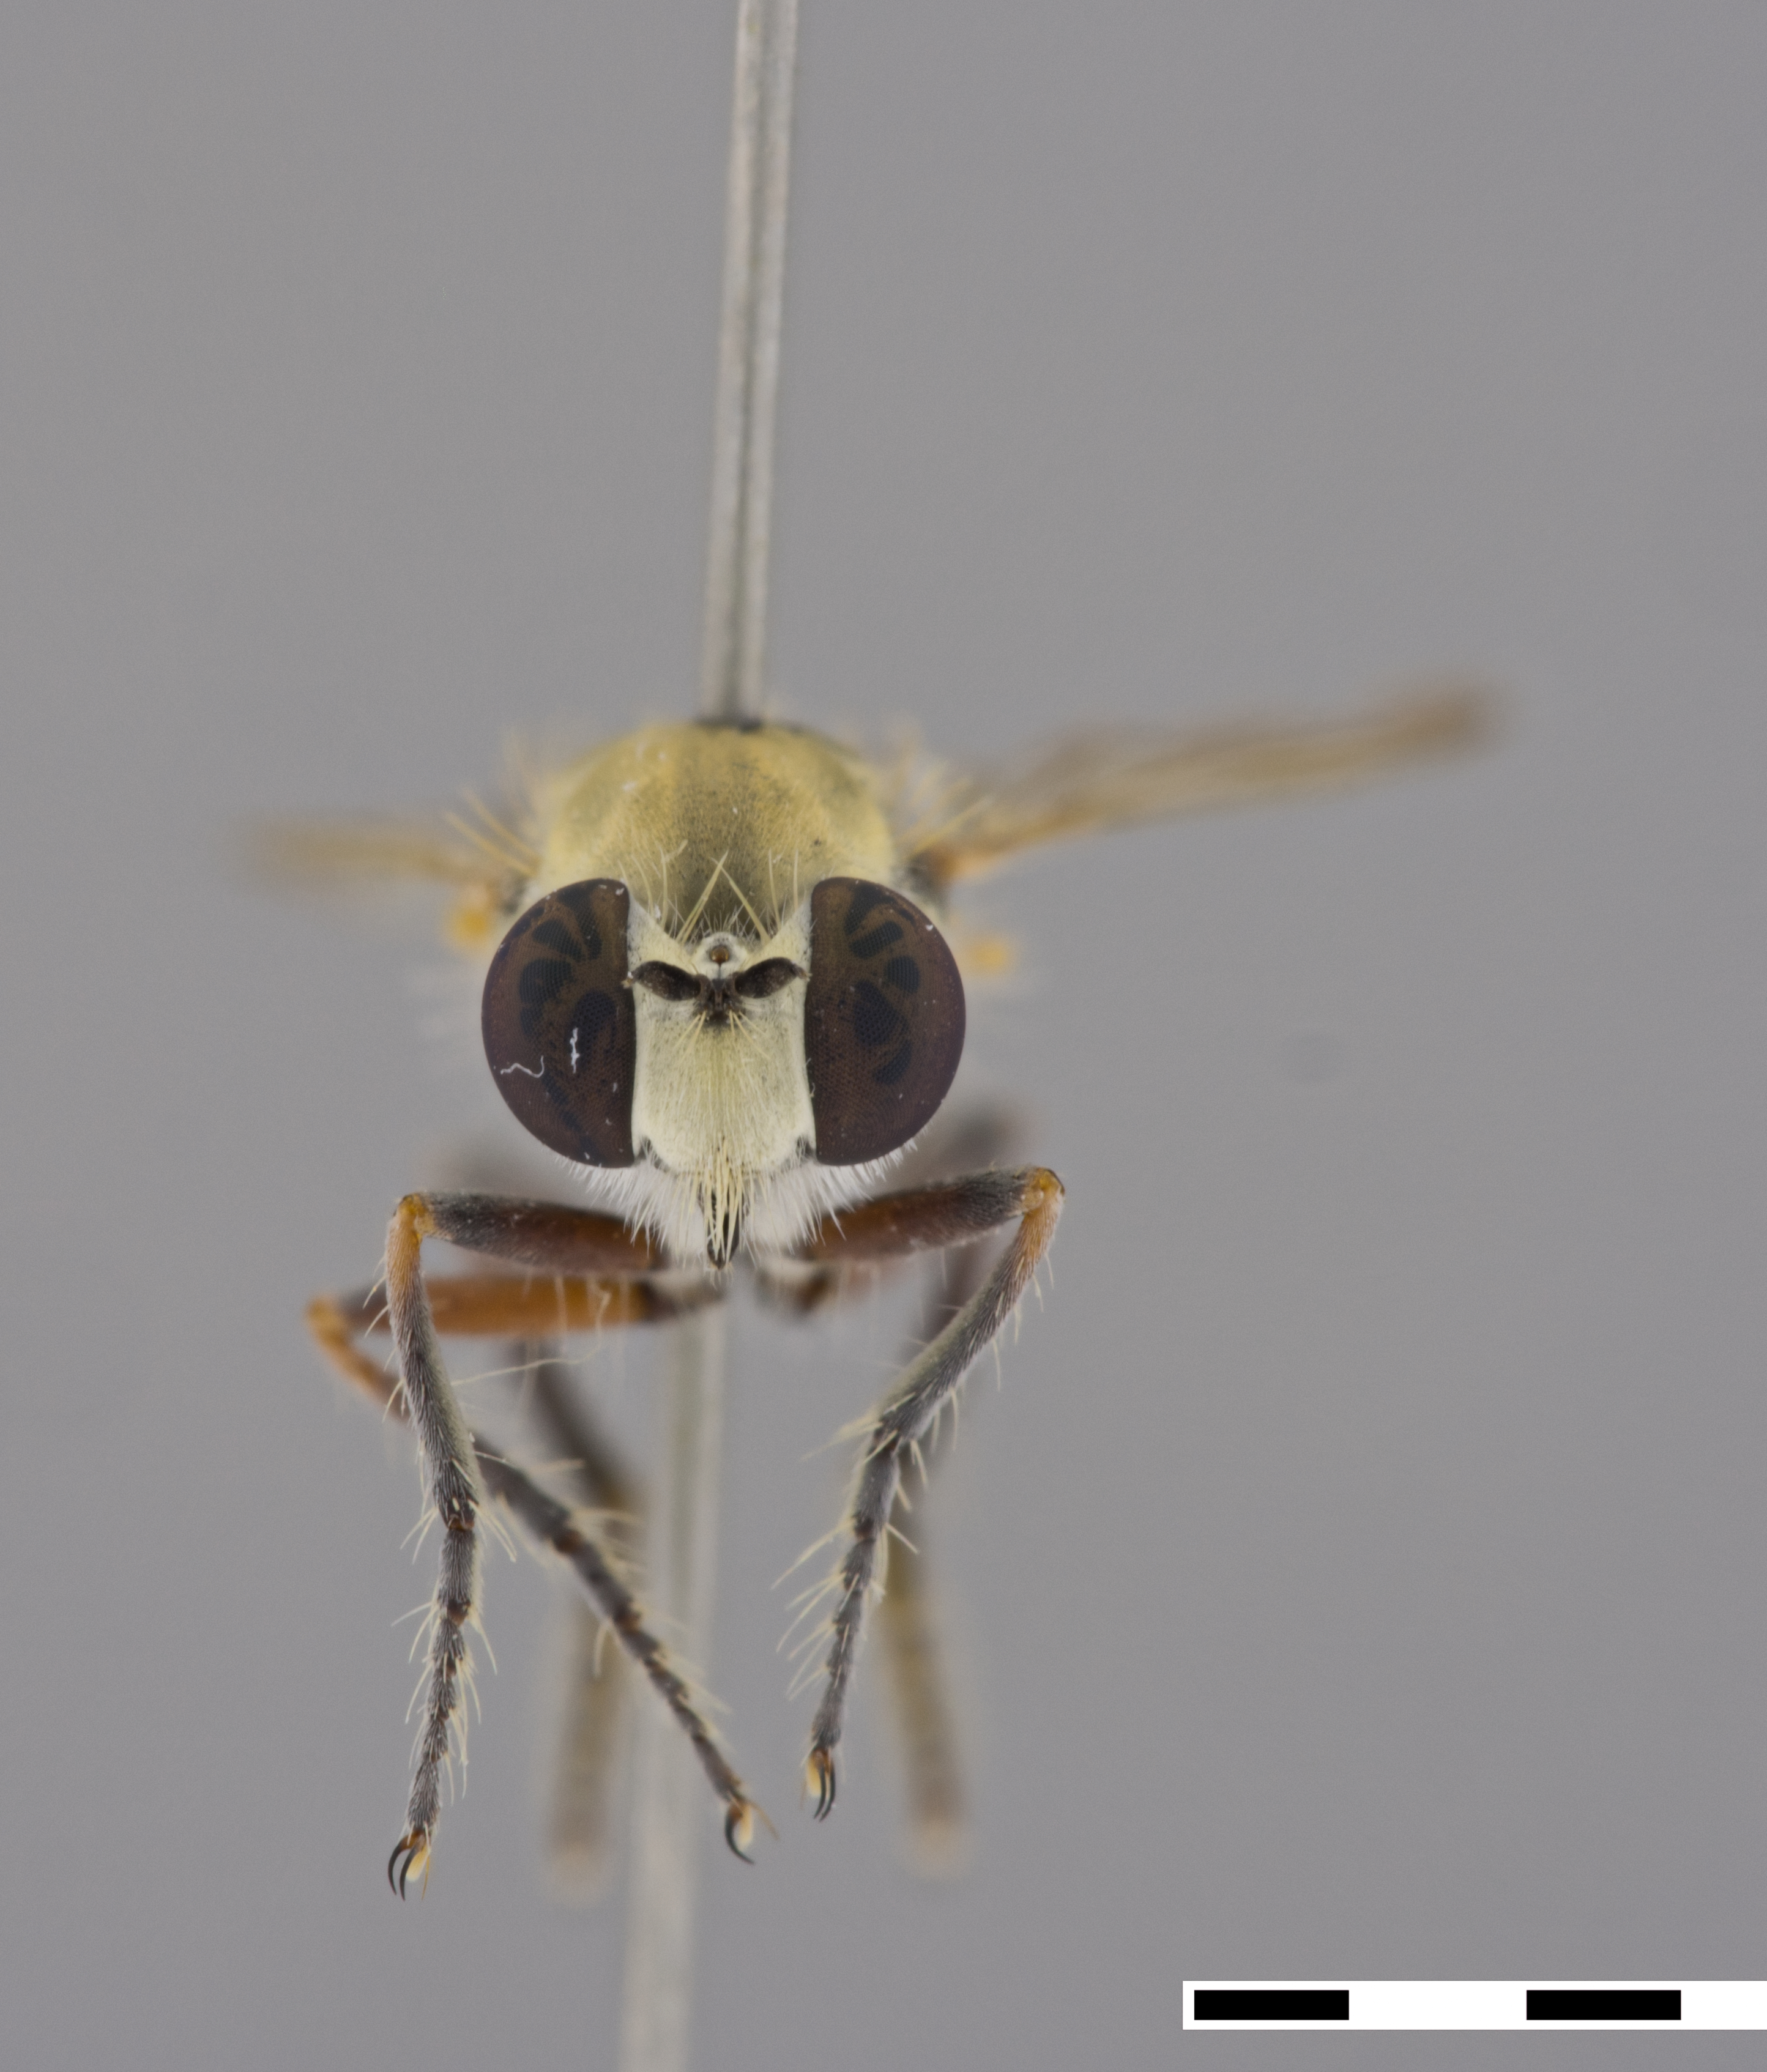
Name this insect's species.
Laphystia tolandi
